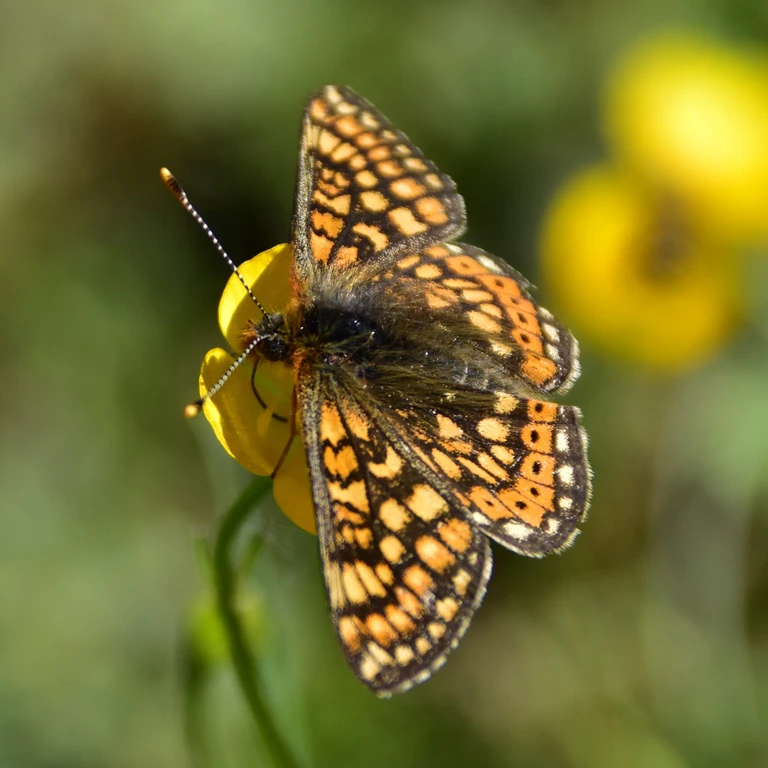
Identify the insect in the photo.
Euphydryas aurinia
